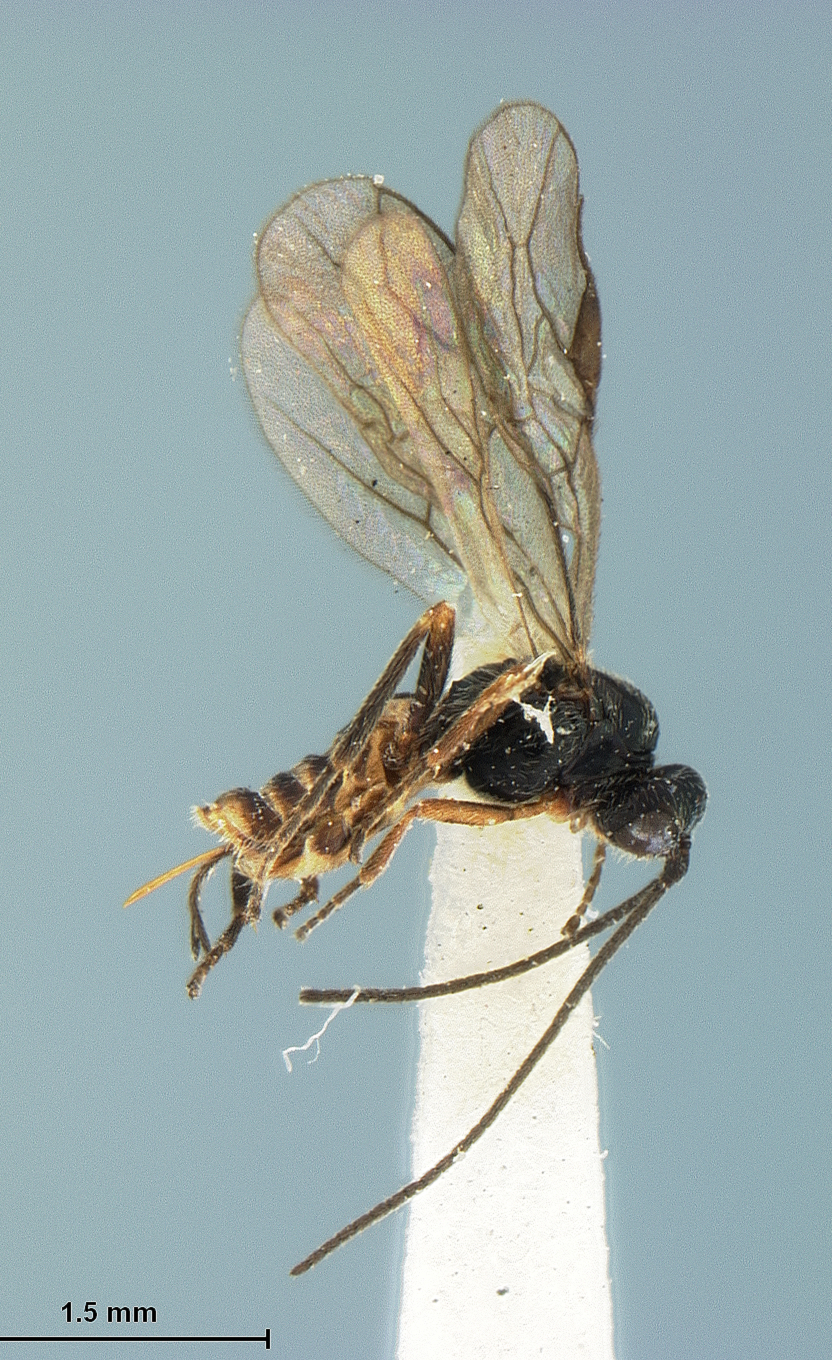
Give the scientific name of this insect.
Bracon melanaspis
